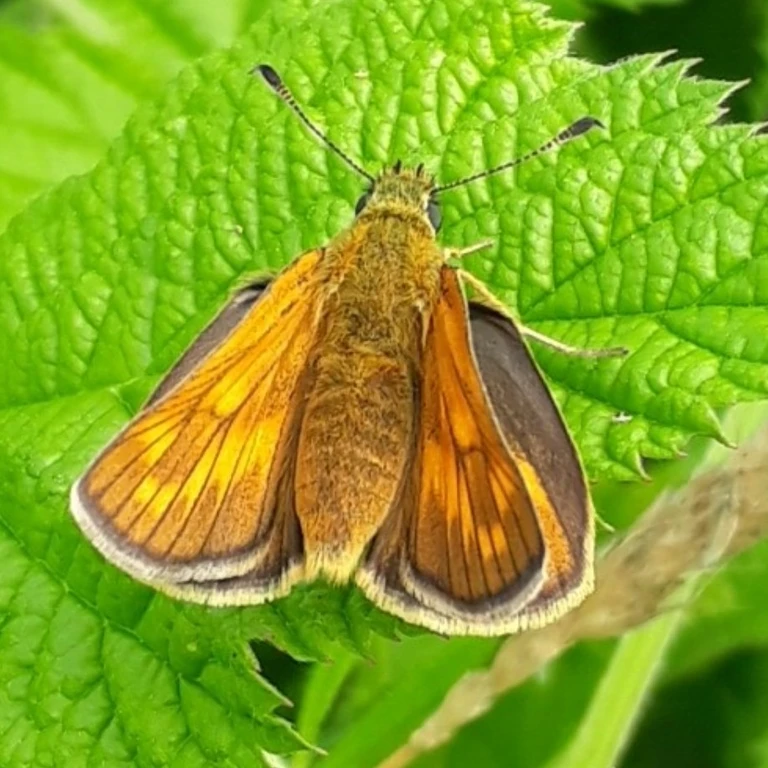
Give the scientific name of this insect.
Ochlodes sylvanus (also Ochlodes venata)
